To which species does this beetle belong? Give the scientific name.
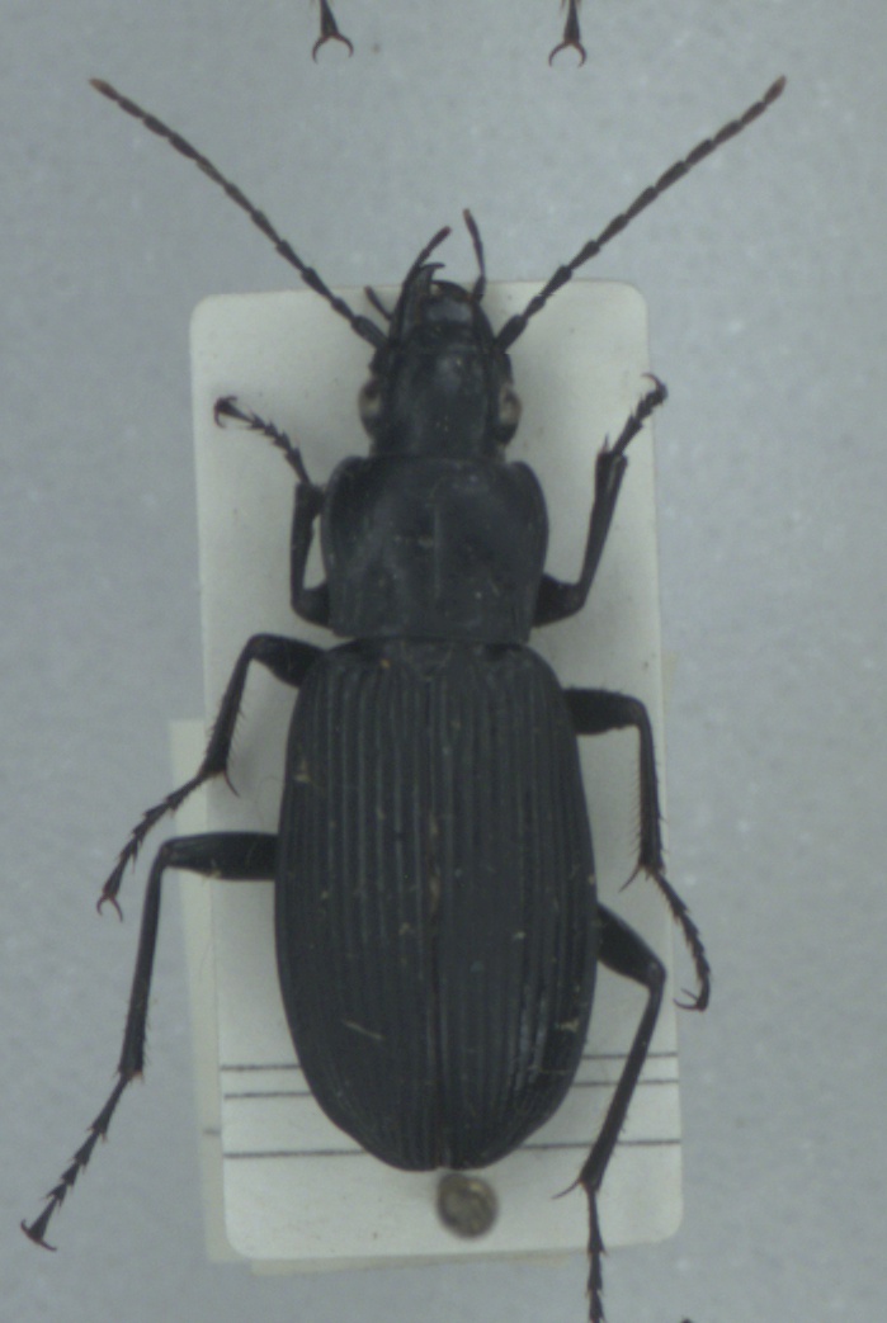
Pterostichus niger
